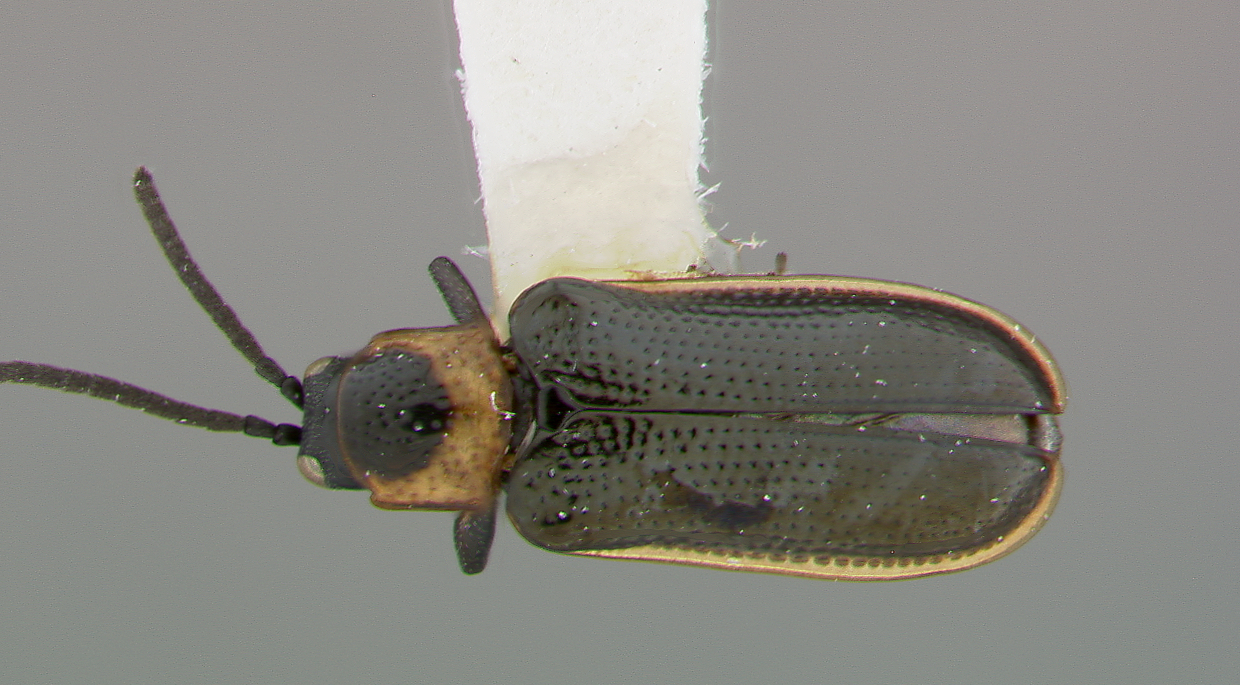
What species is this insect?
Cephaloleia splendida
